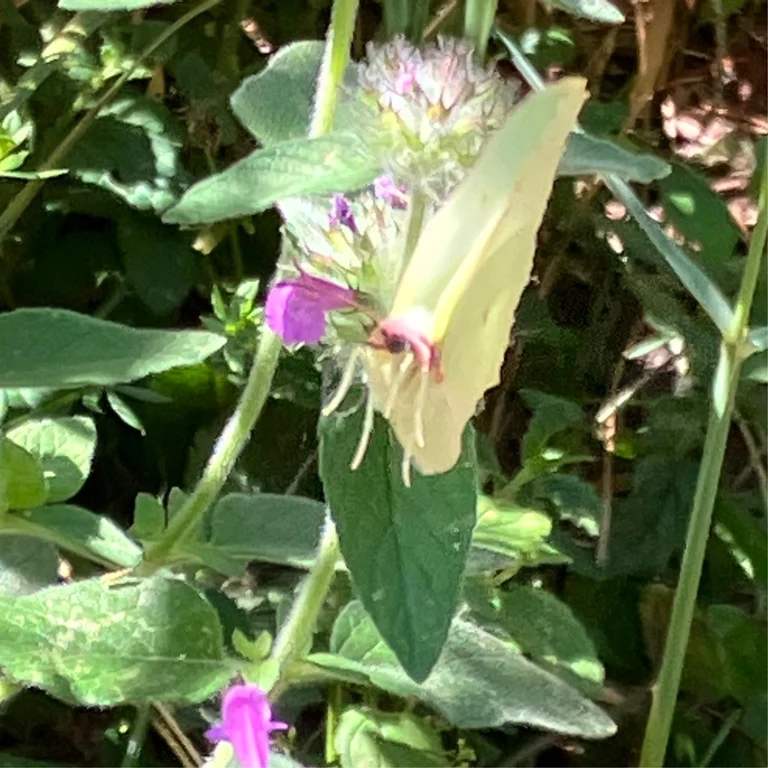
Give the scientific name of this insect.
Gonepteryx rhamni
